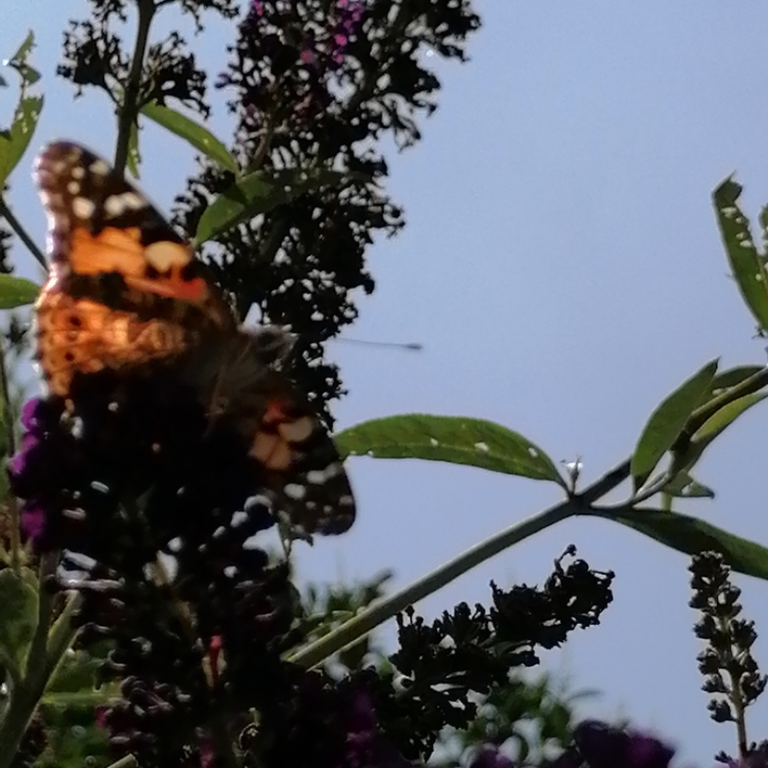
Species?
Vanessa cardui
